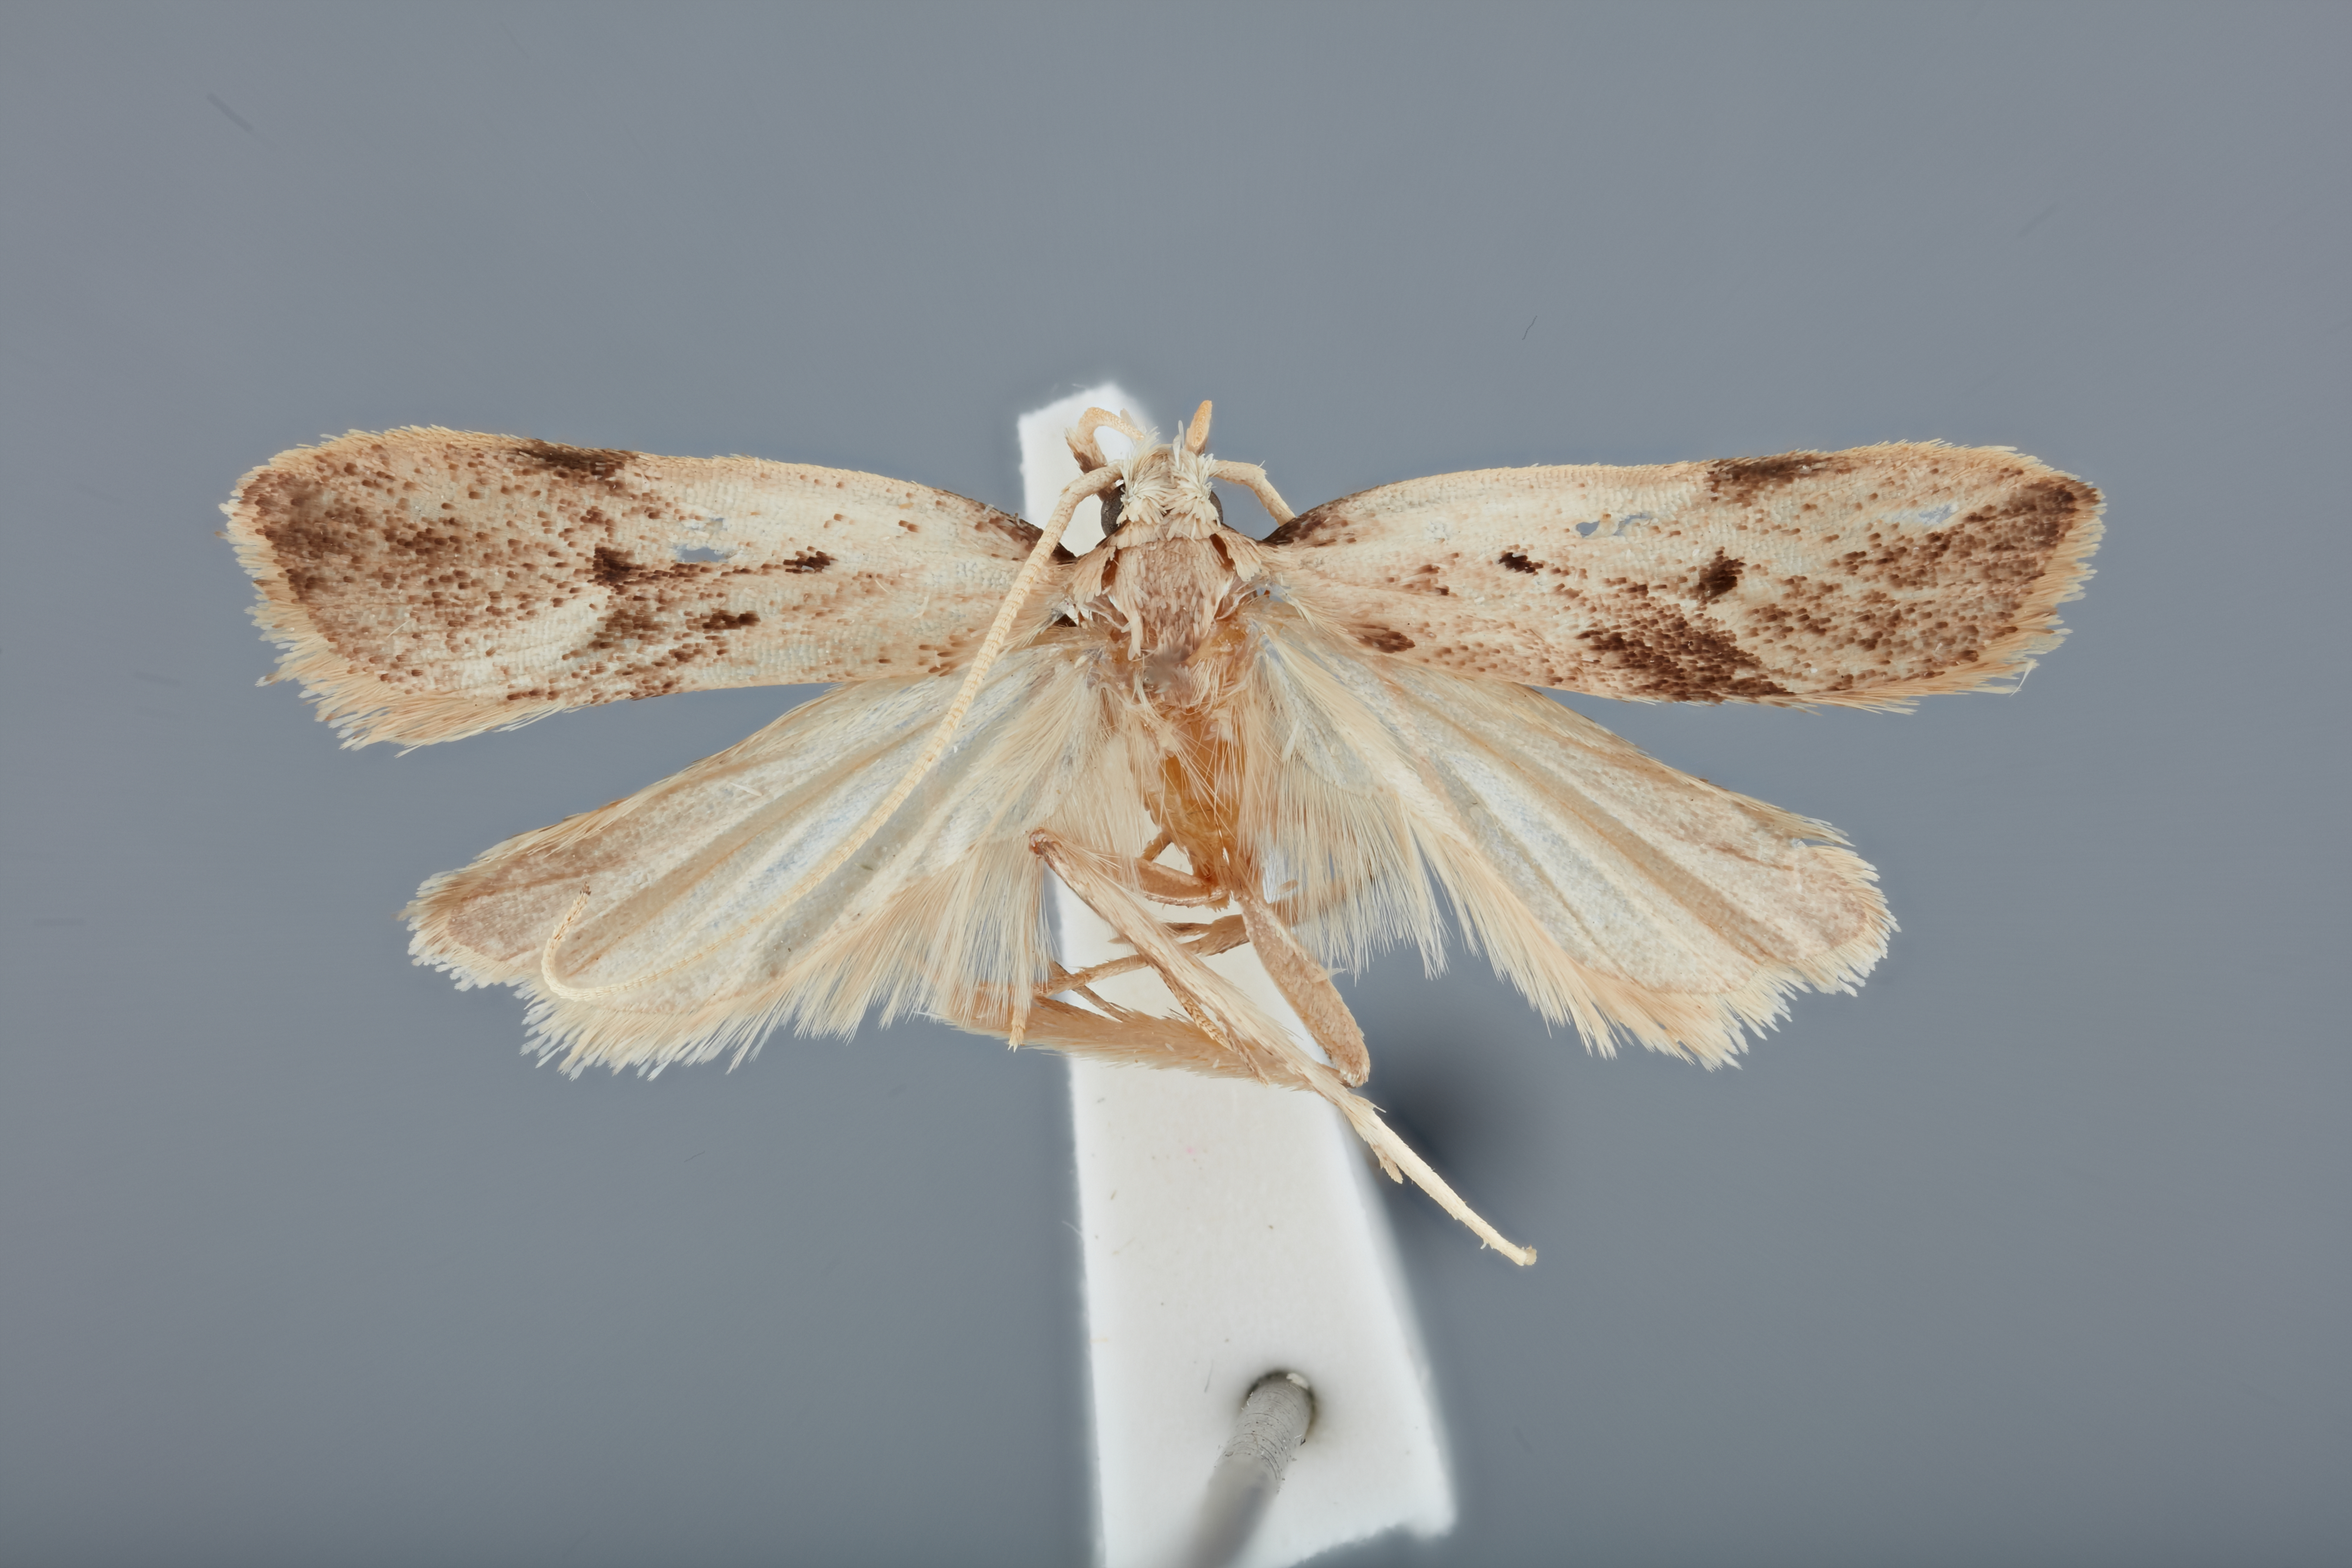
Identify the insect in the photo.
Onnuria melanotoma
